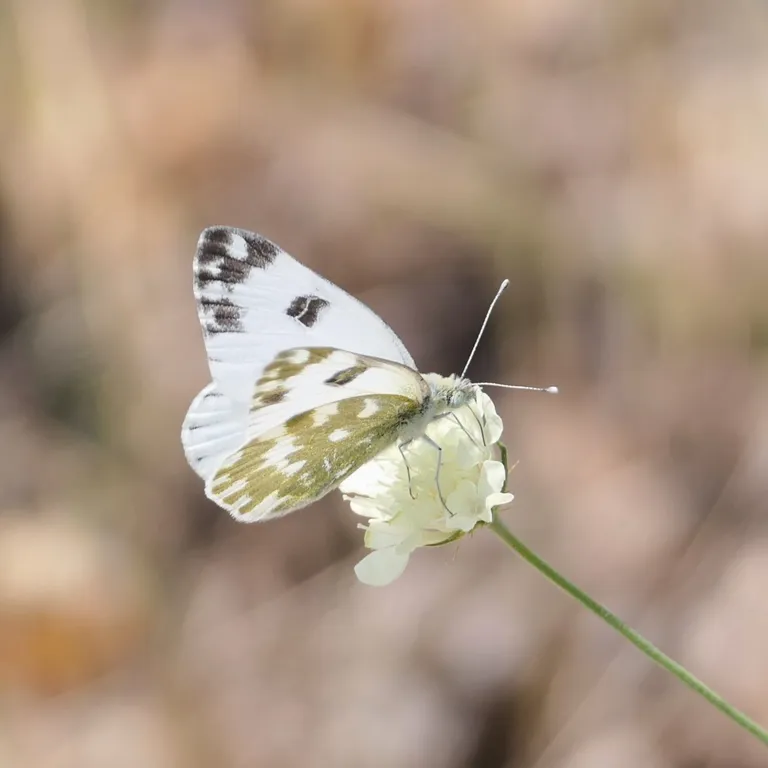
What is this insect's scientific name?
Pontia edusa
